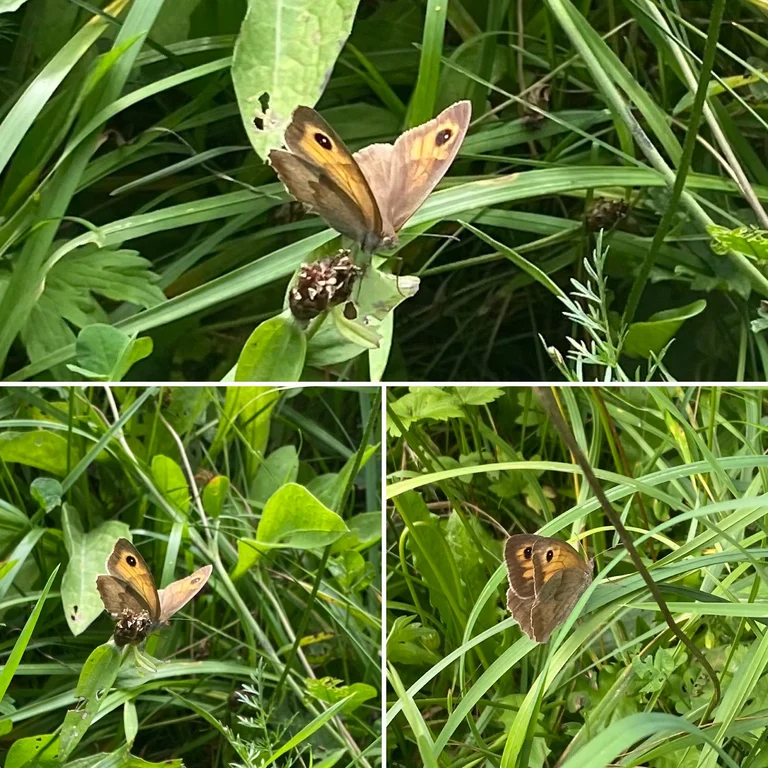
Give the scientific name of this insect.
Maniola jurtina
